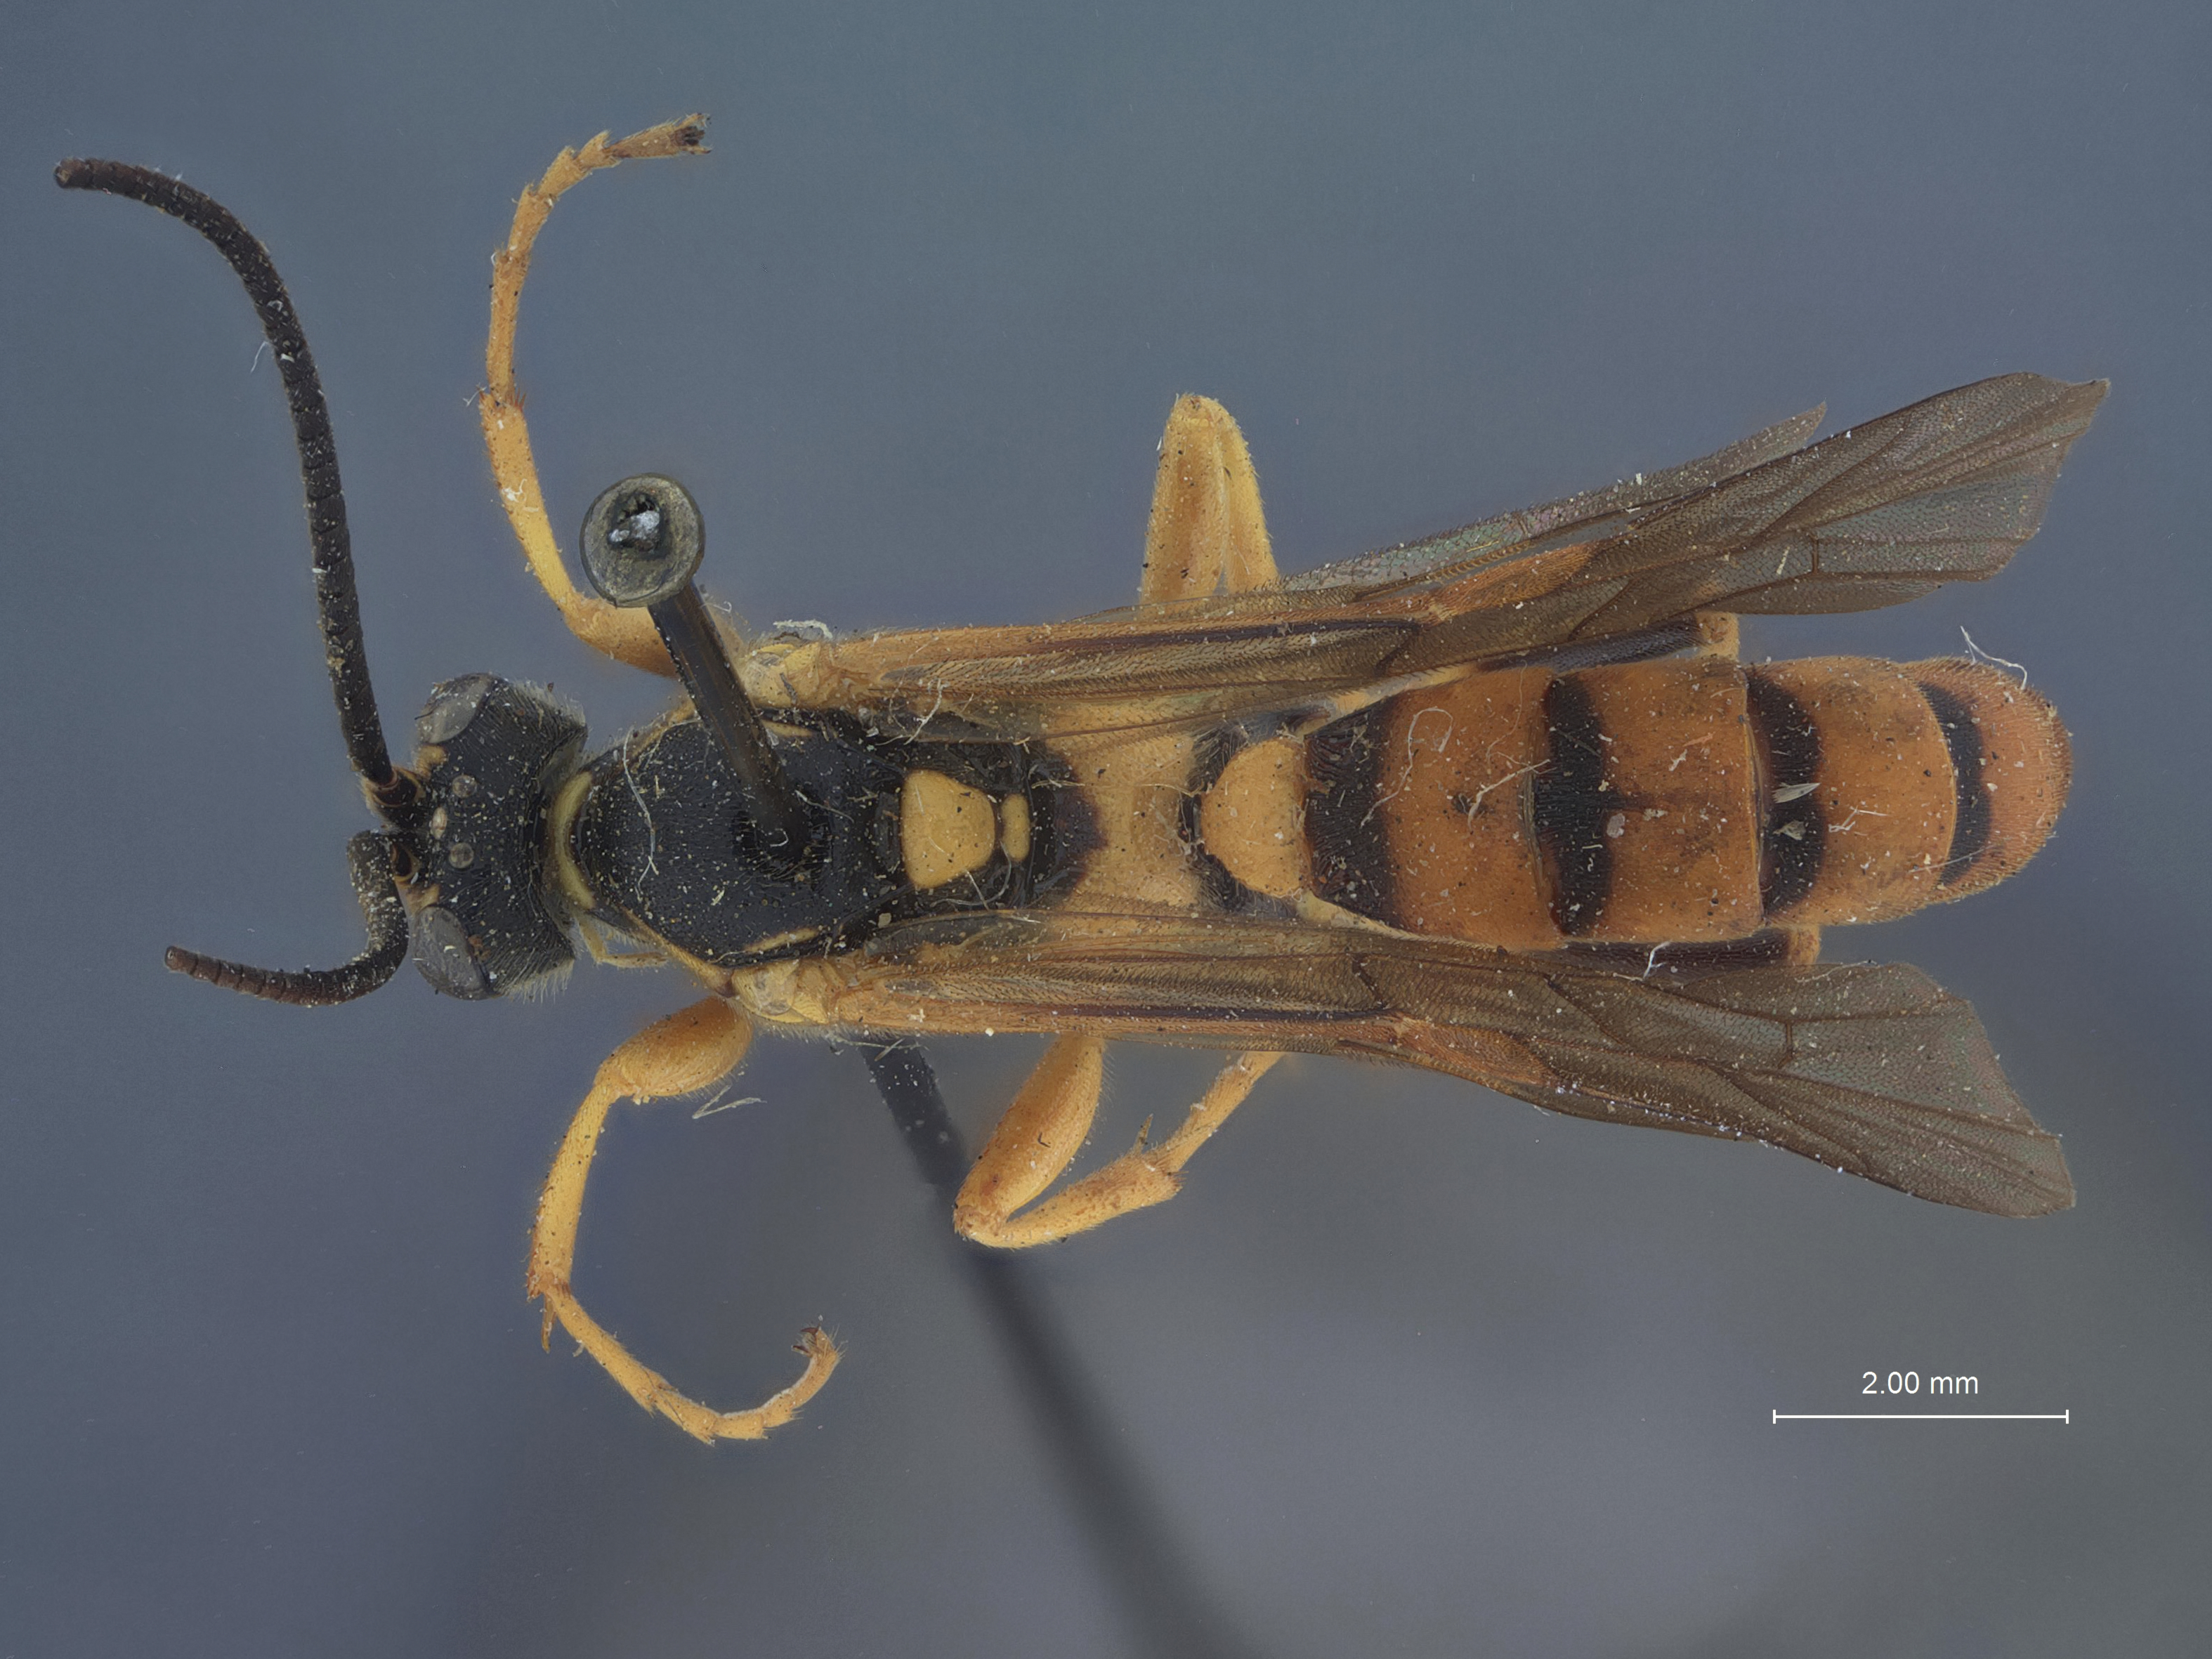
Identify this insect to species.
Amblyteles footei
